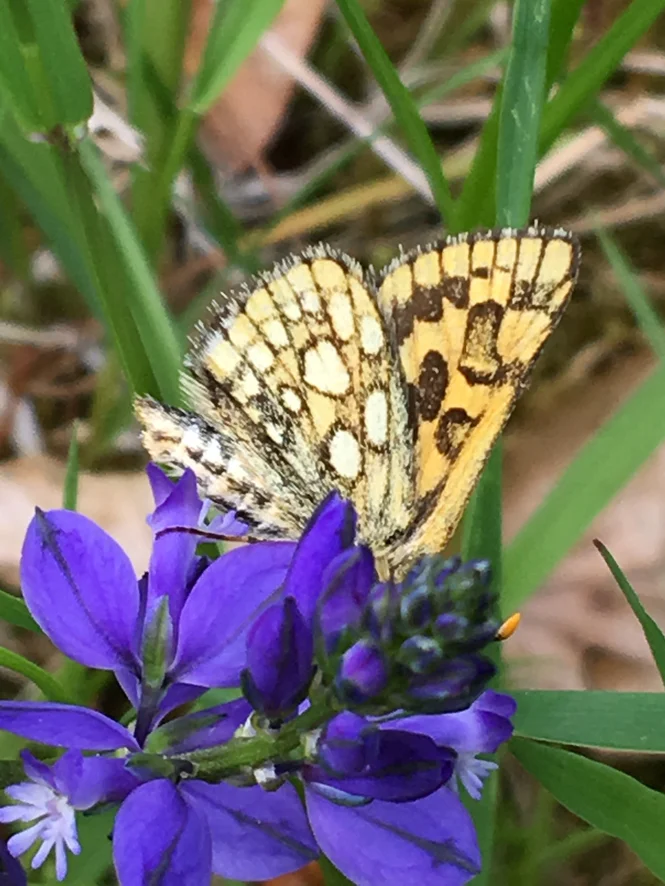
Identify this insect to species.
Carterocephalus palaemon
